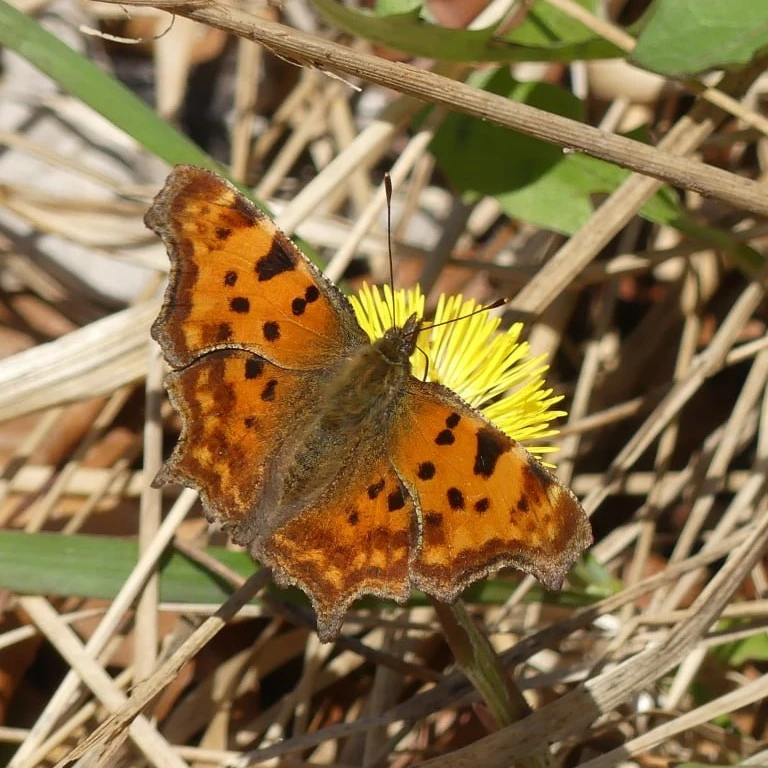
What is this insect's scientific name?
Polygonia c-album
